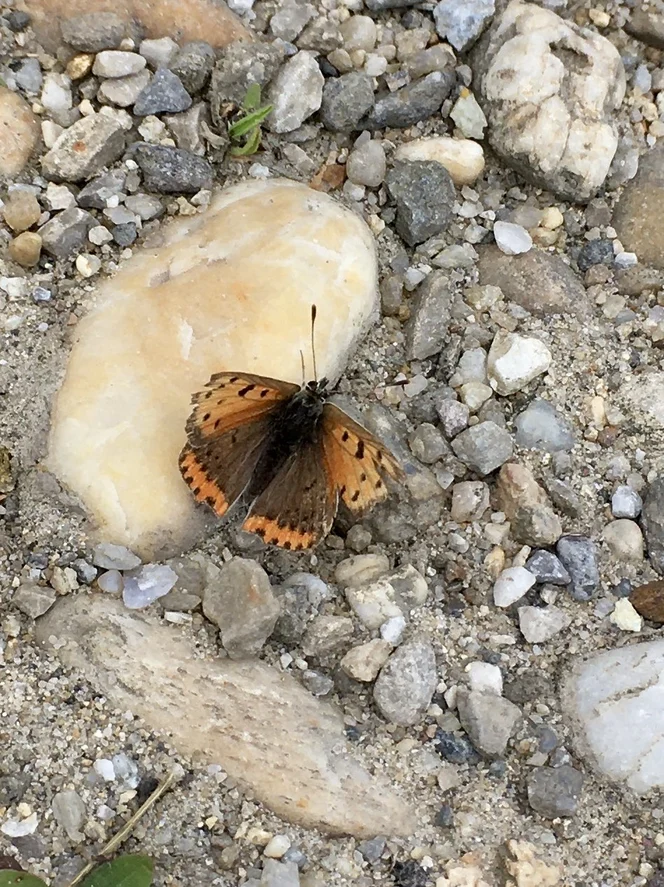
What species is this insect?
Lycaena phlaeas
